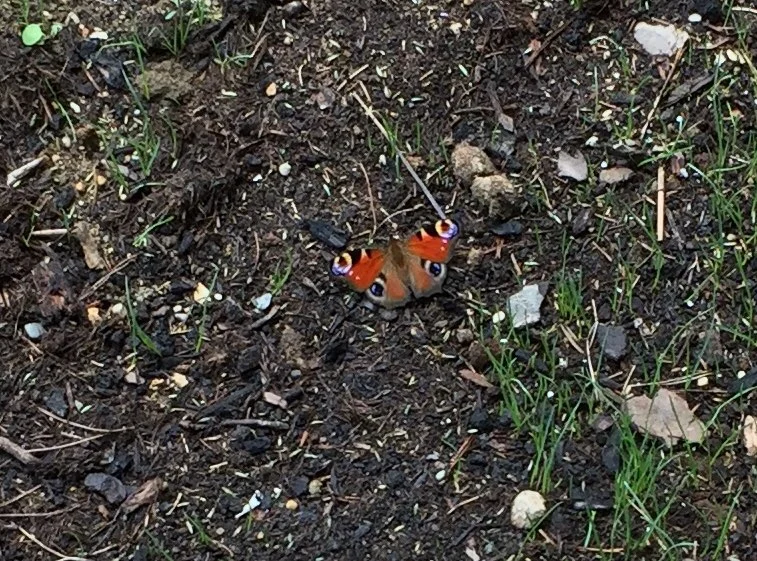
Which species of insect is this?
Aglais io
